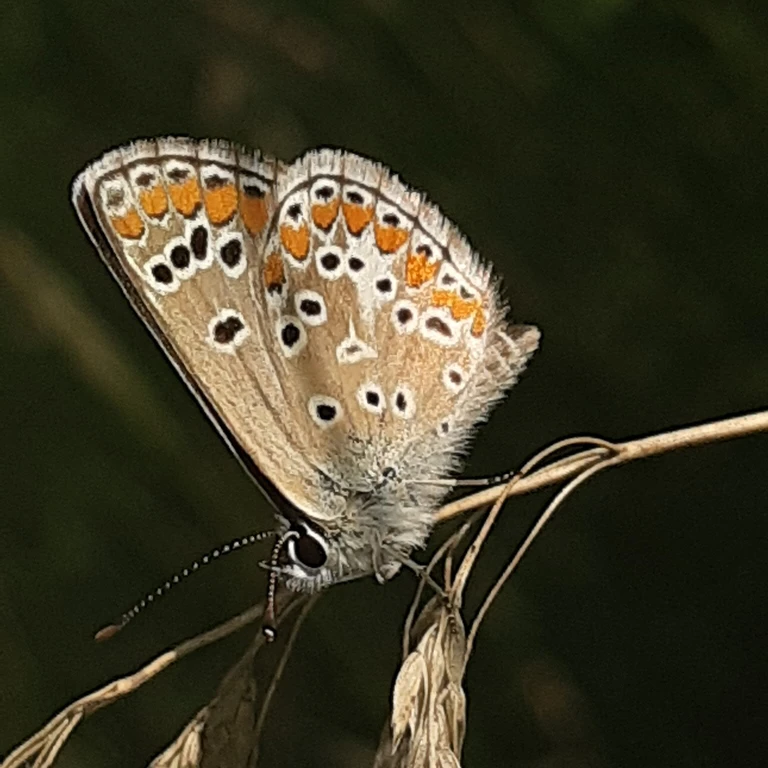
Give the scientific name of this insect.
Aricia agestis/artaxerxes
